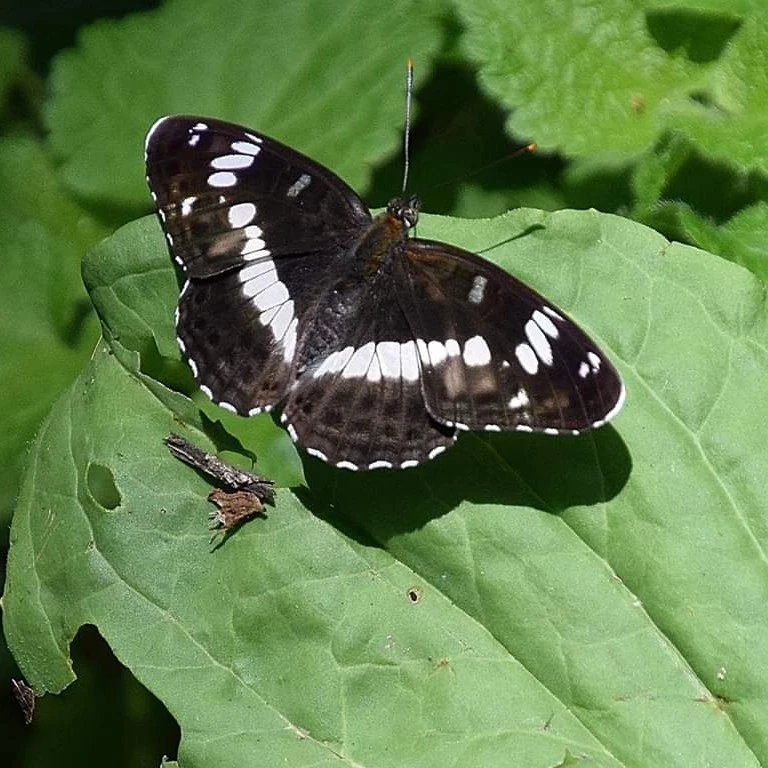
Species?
Limenitis camilla (also Ladoga camilla)
